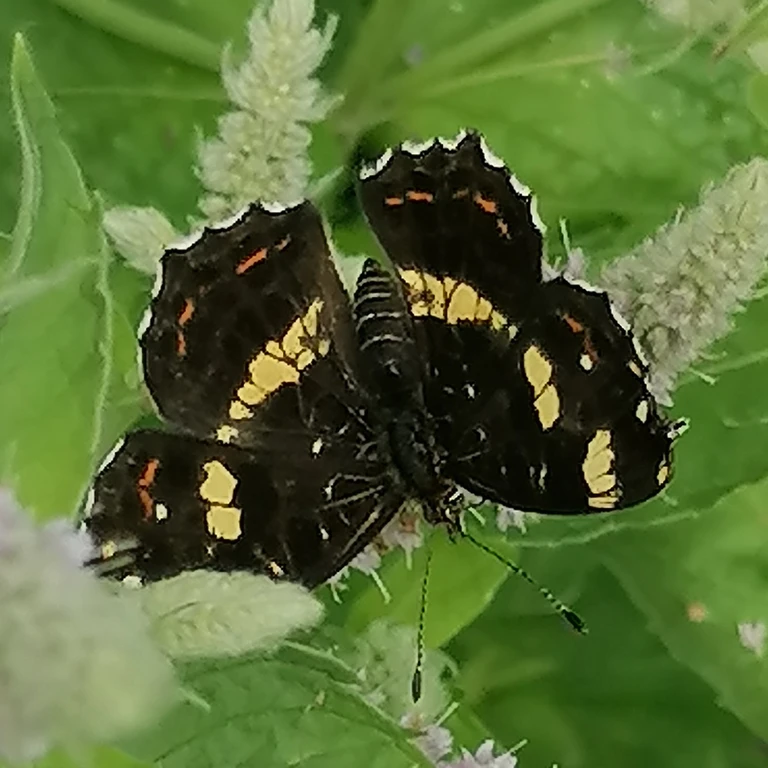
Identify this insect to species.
Araschnia levana
